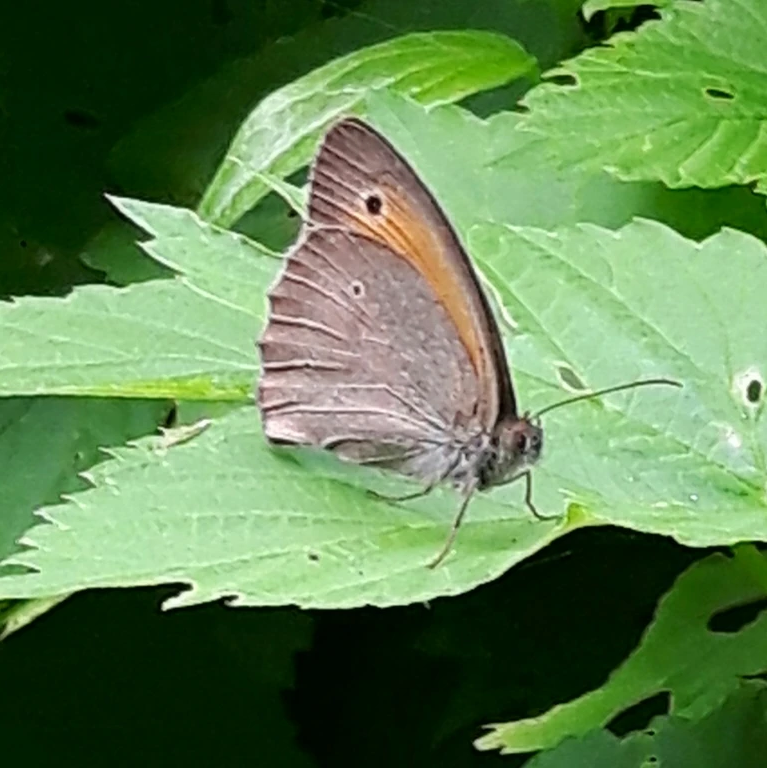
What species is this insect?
Maniola jurtina
